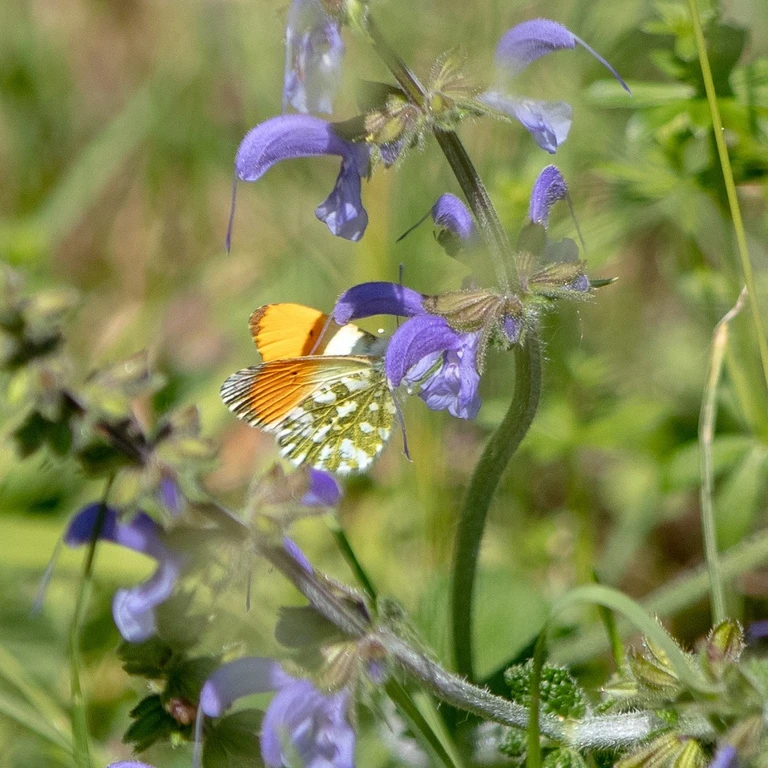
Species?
Anthocharis cardamines
